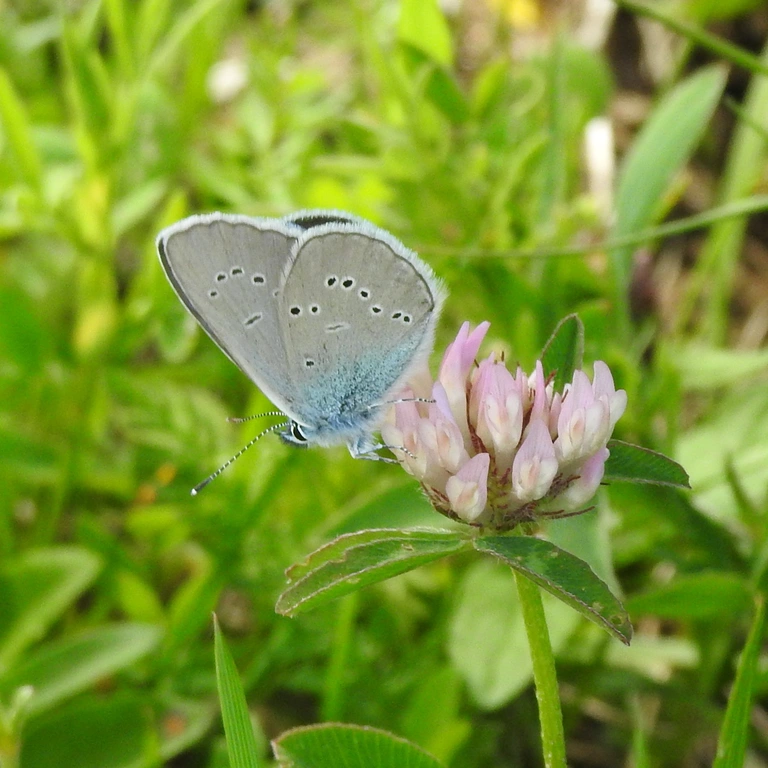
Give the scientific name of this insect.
Cyaniris semiargus
